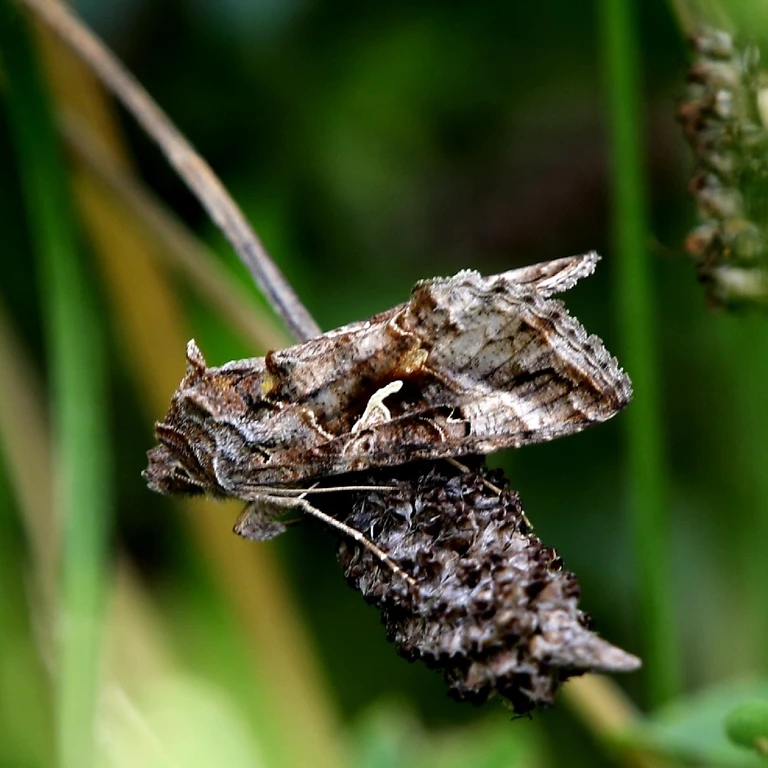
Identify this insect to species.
Autographa gamma
